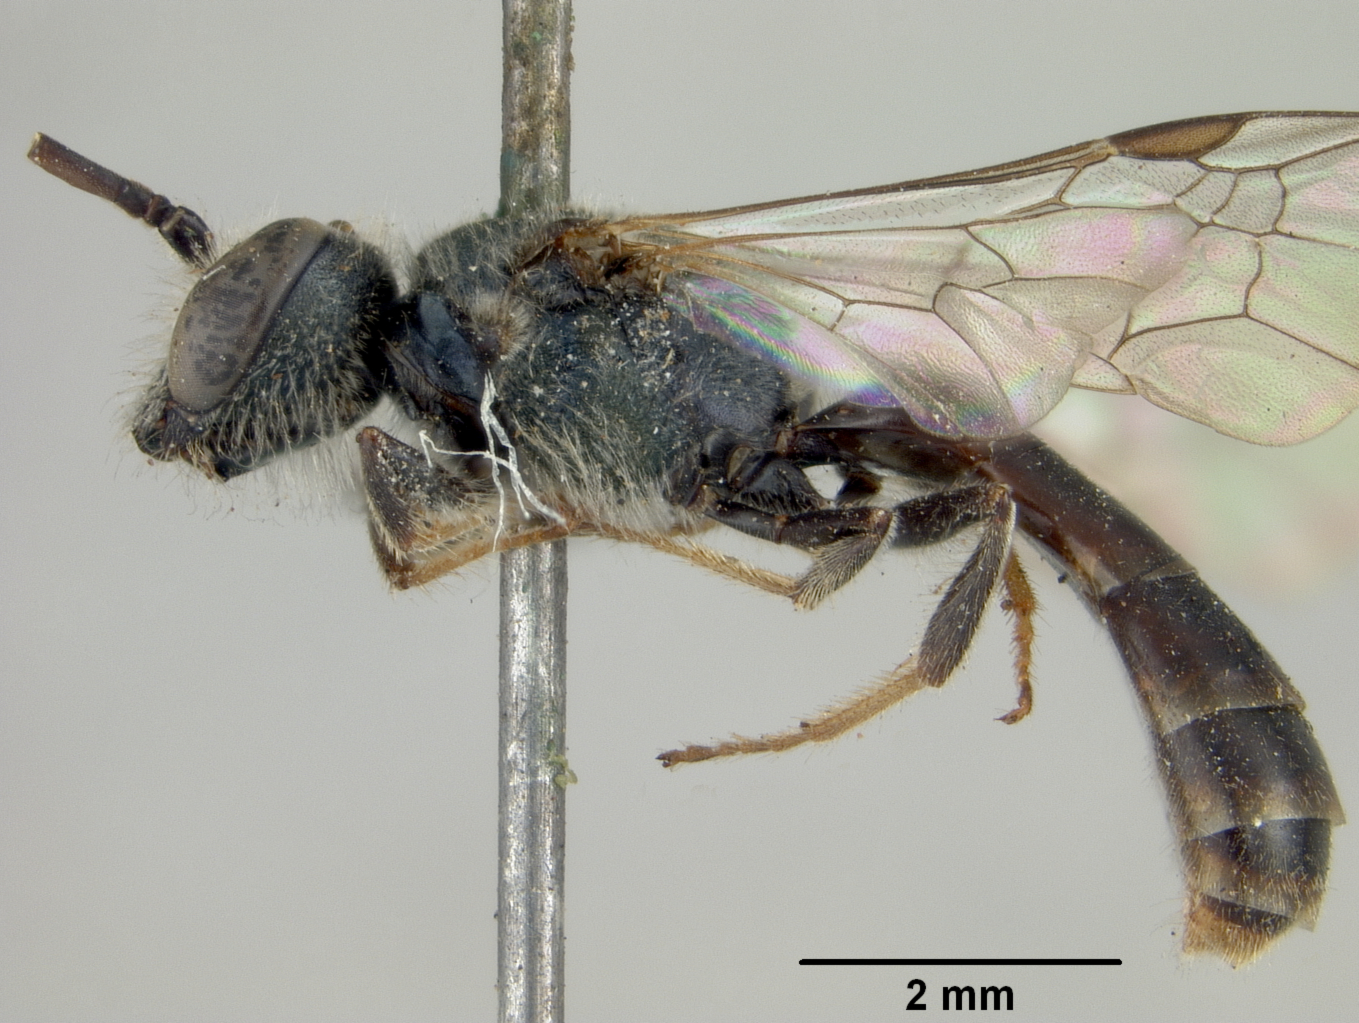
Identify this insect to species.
Rhopalictus melanocladus
